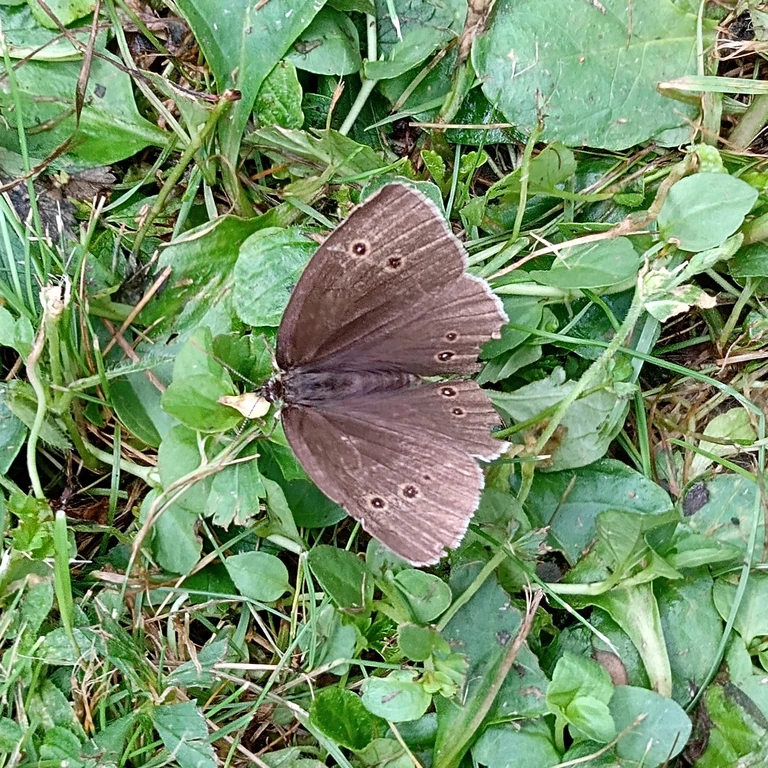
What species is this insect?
Aphantopus hyperantus
